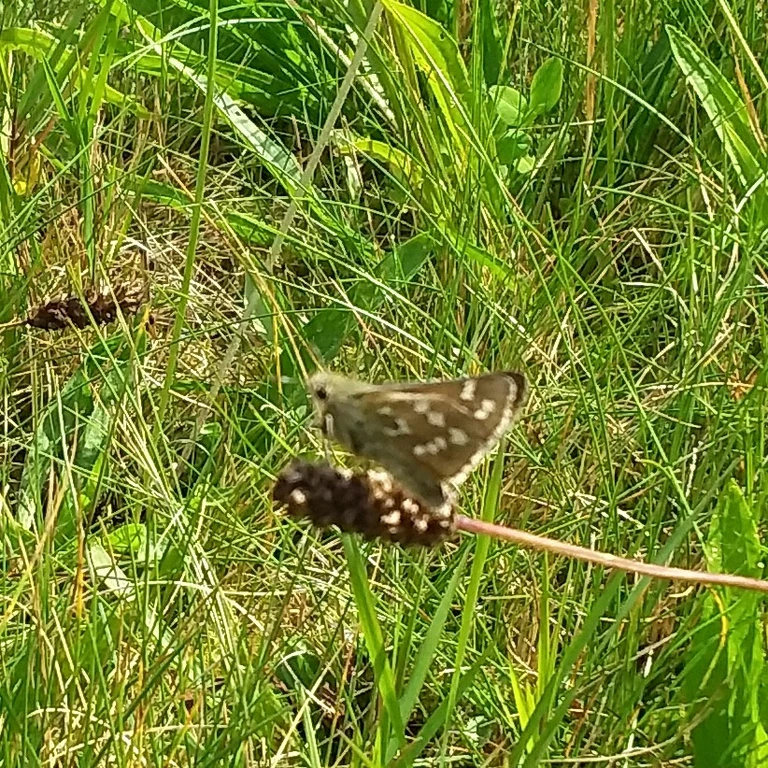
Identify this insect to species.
Hesperia comma
